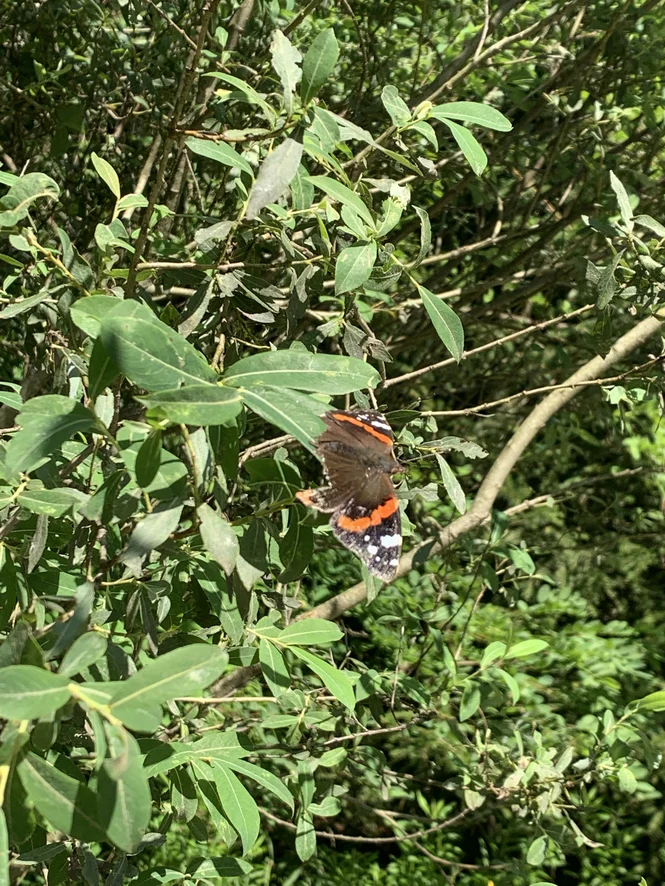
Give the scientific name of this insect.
Vanessa atalanta
